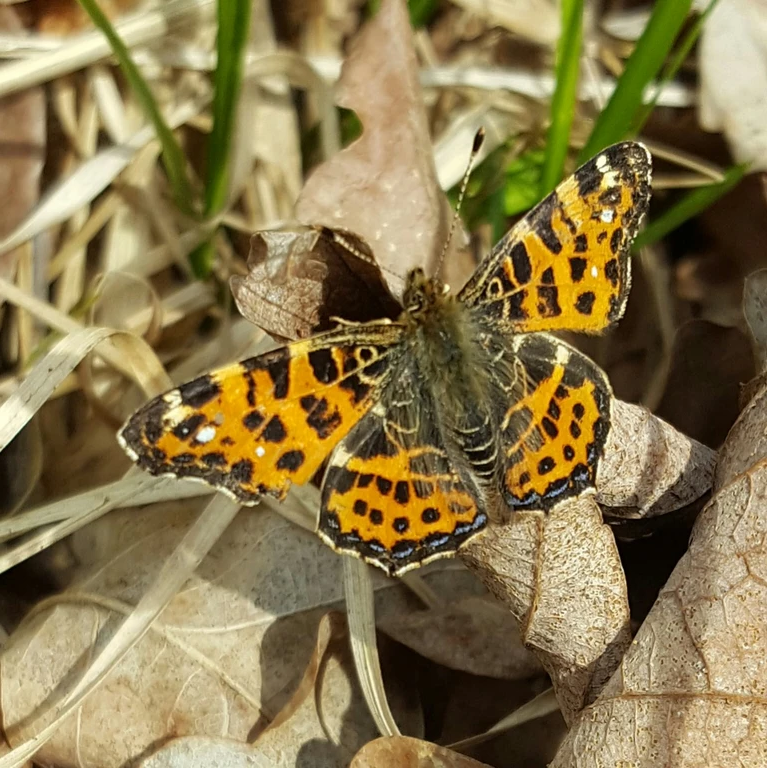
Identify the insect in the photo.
Araschnia levana
